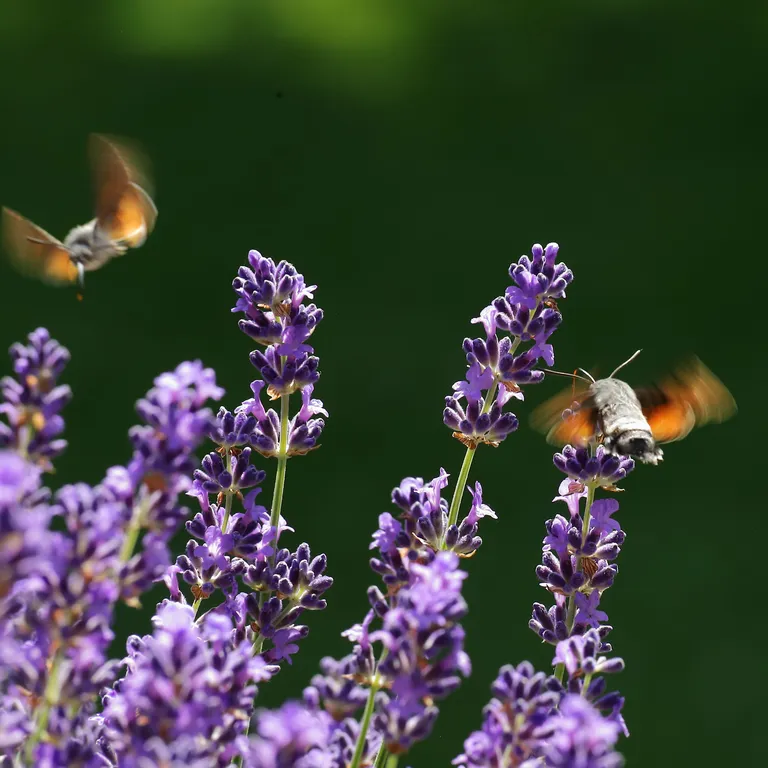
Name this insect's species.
Macroglossum stellatarum
